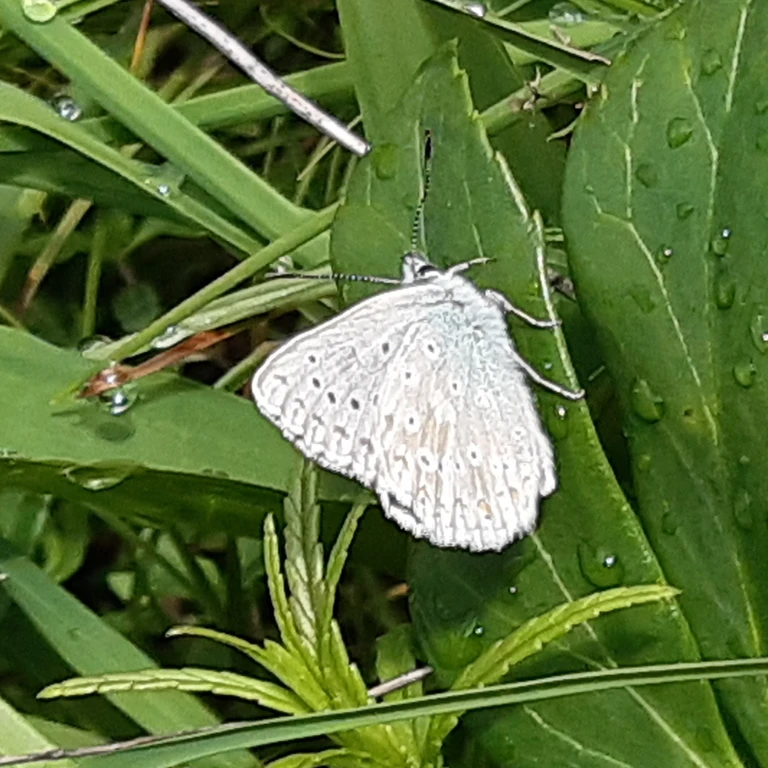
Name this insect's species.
Lysandra coridon
